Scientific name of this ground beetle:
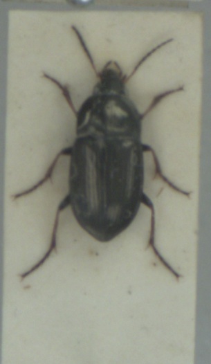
Amara plebeja
